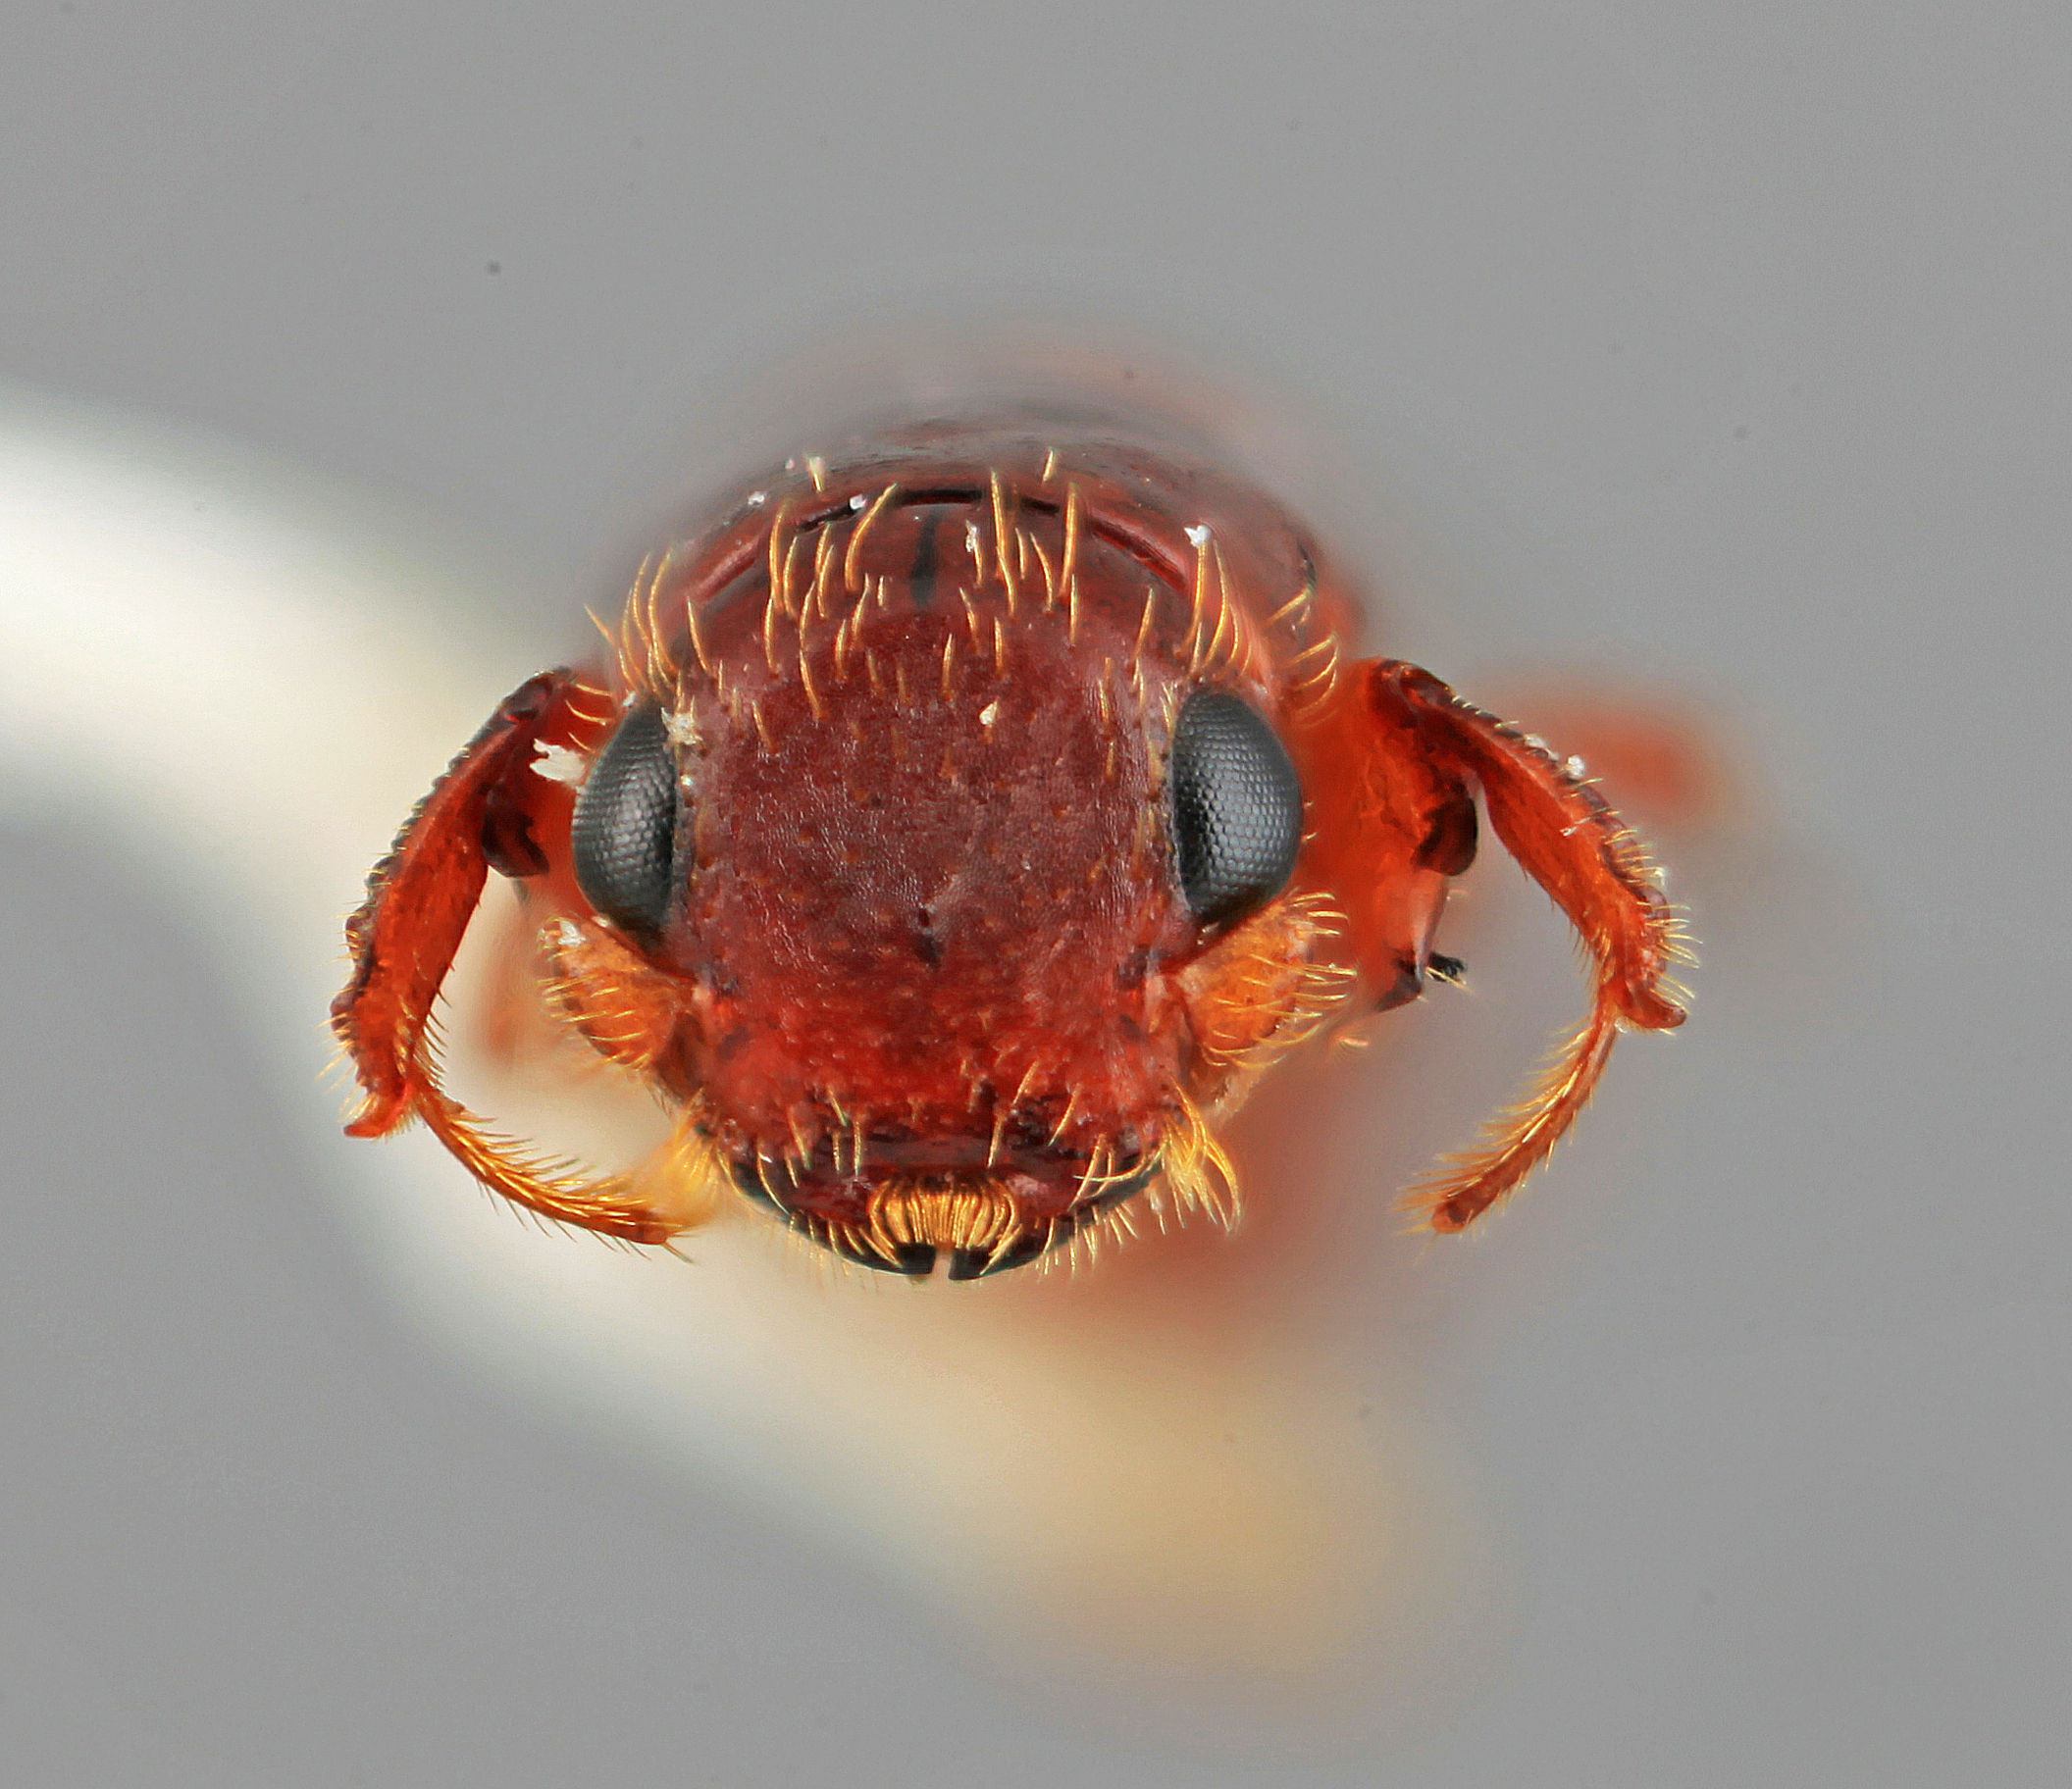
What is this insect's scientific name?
Platypus eximius
